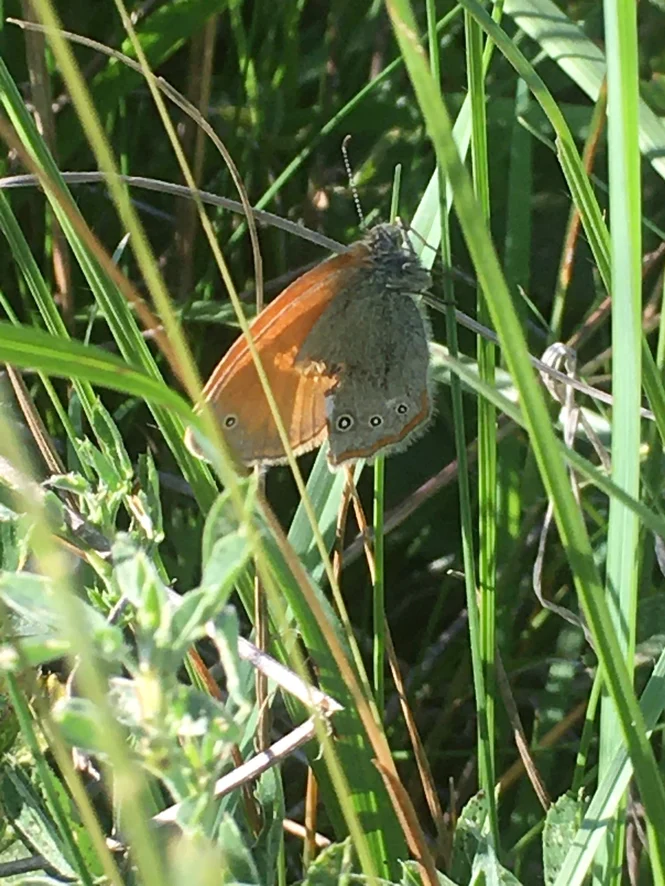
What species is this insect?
Coenonympha glycerion (also Coenonympha iphis)
